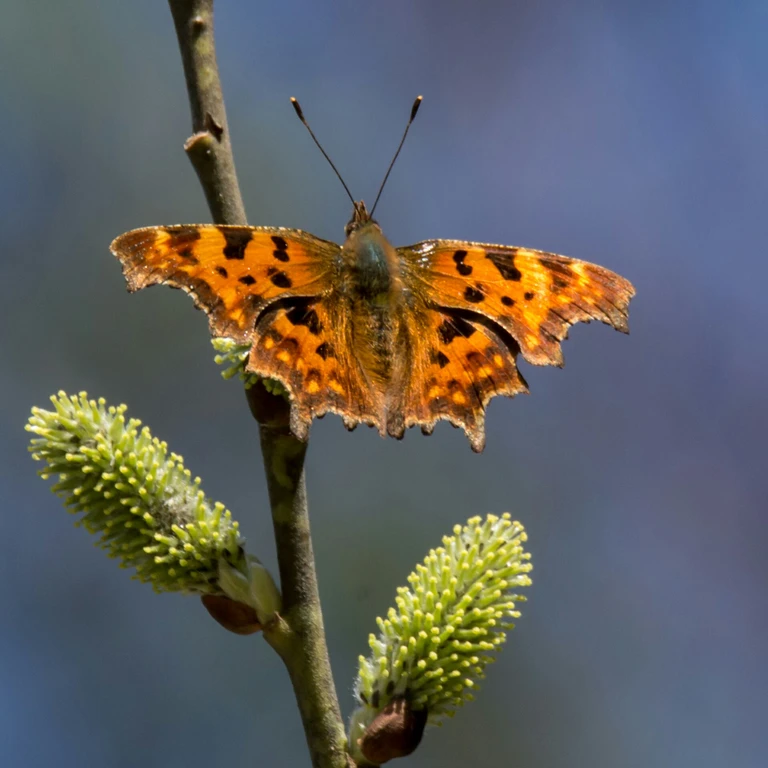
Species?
Polygonia c-album
